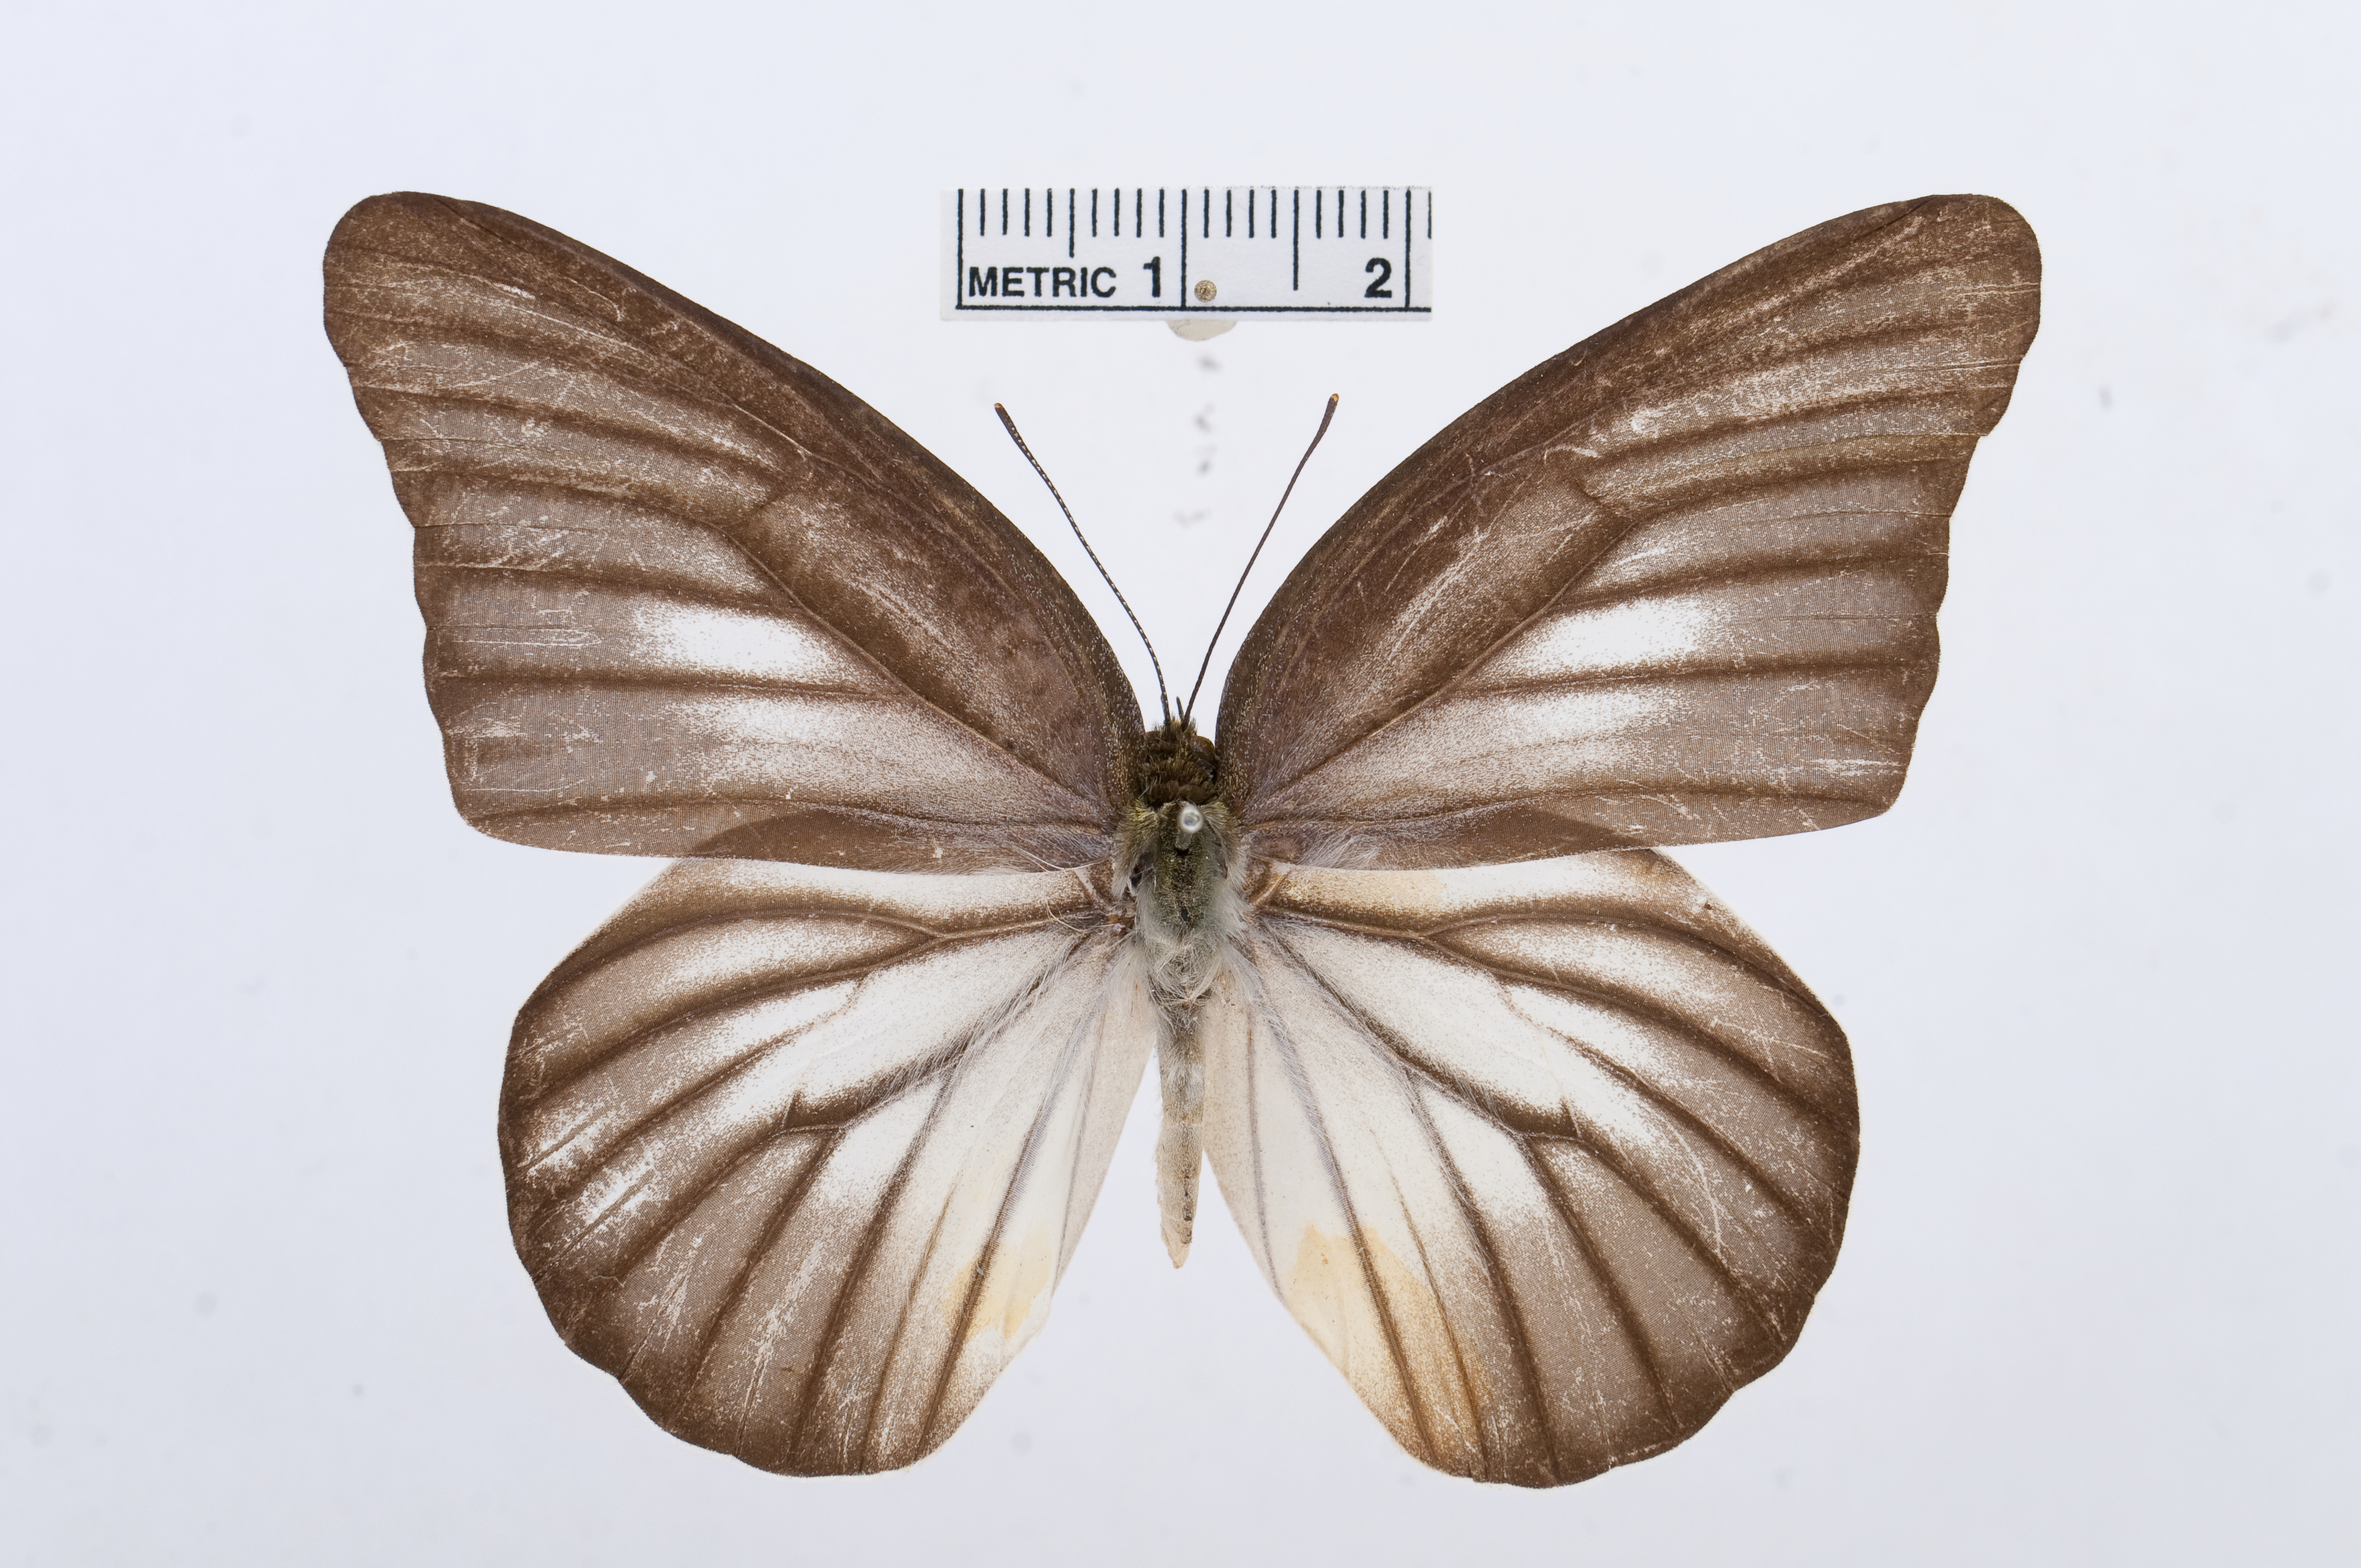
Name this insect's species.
Appias hombroni
